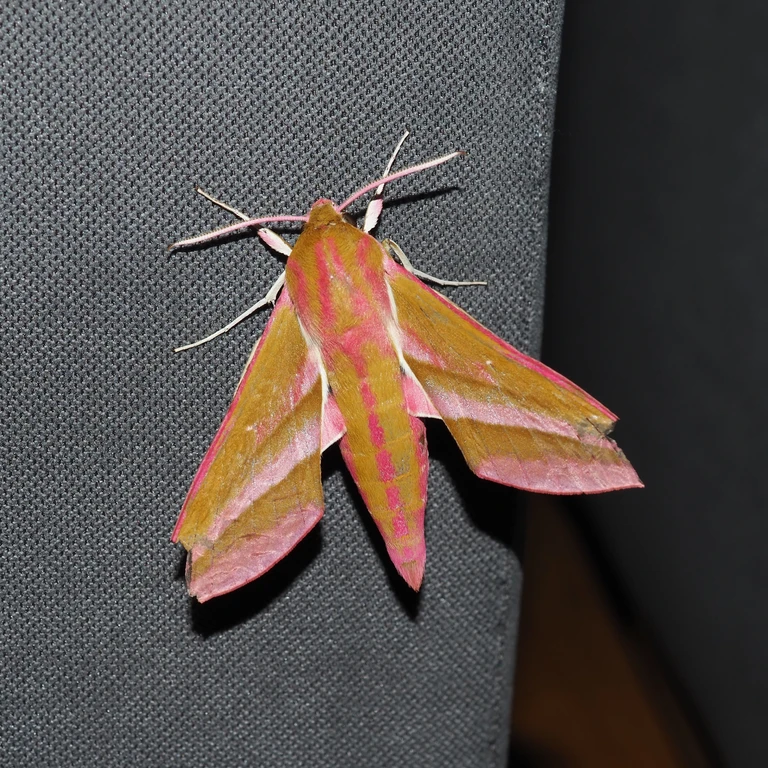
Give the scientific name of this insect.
Deilephila elpenor
